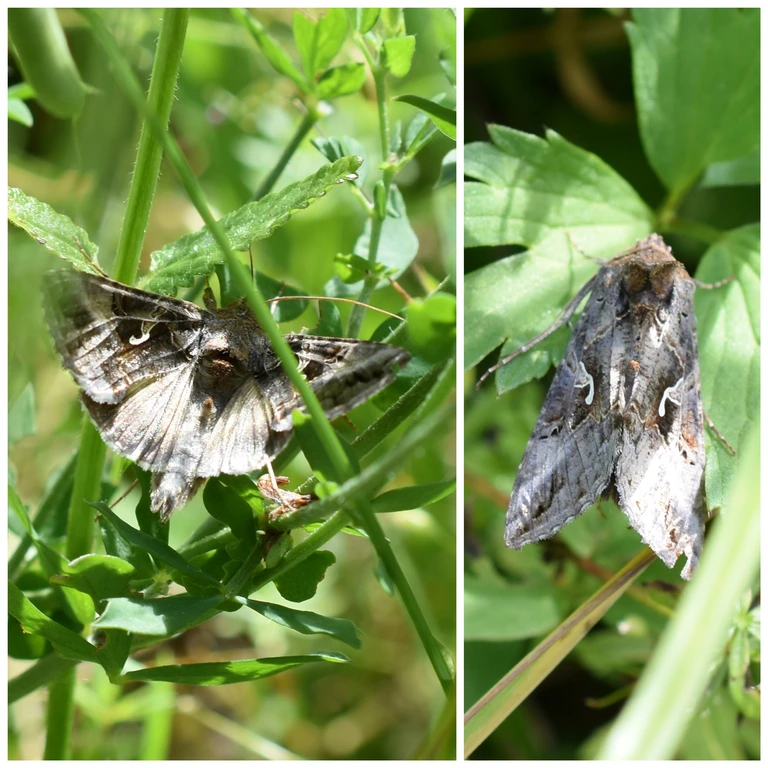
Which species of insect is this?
Autographa gamma
